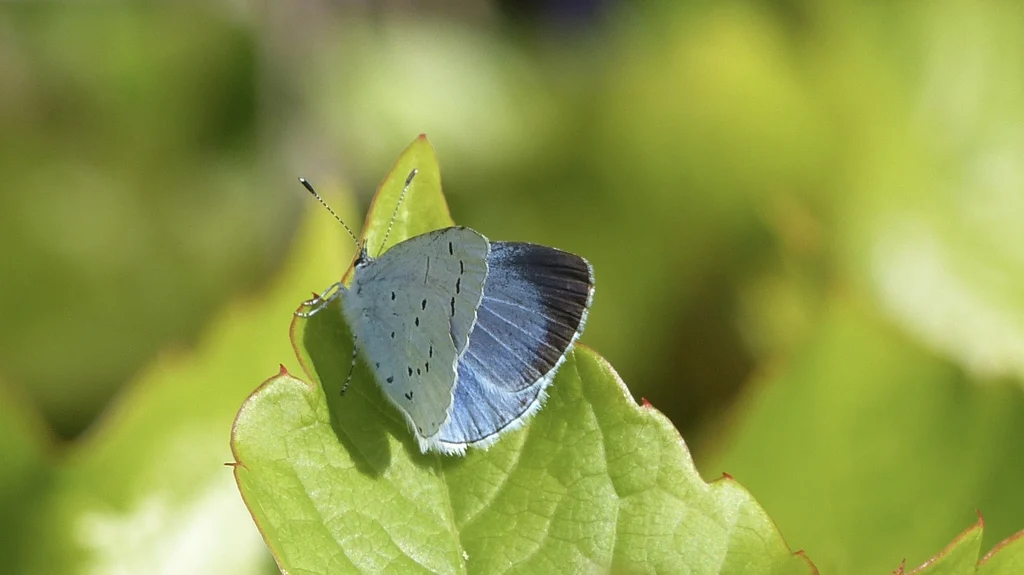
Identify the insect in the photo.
Celastrina argiolus
